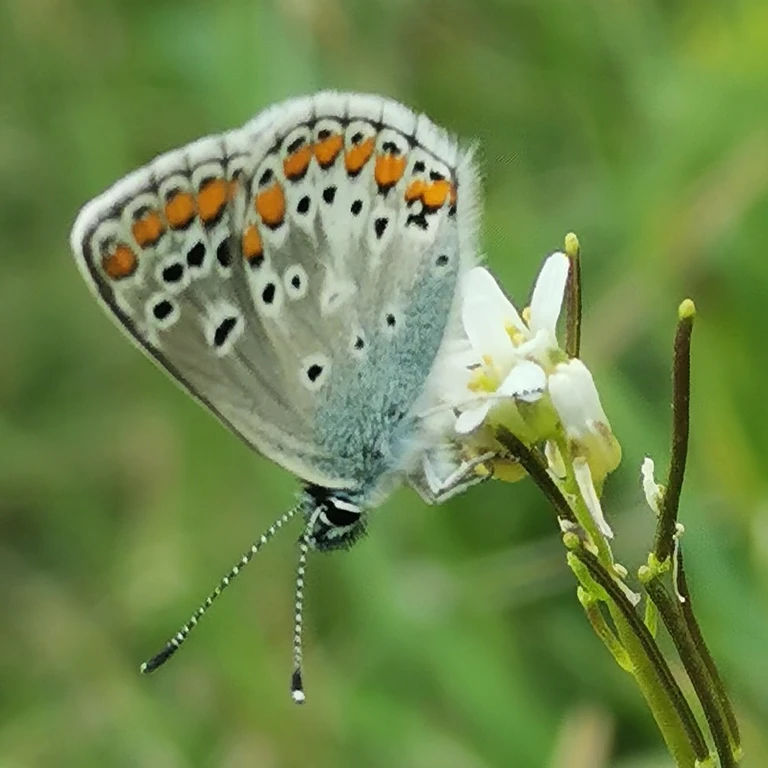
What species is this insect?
Aricia agestis/artaxerxes
